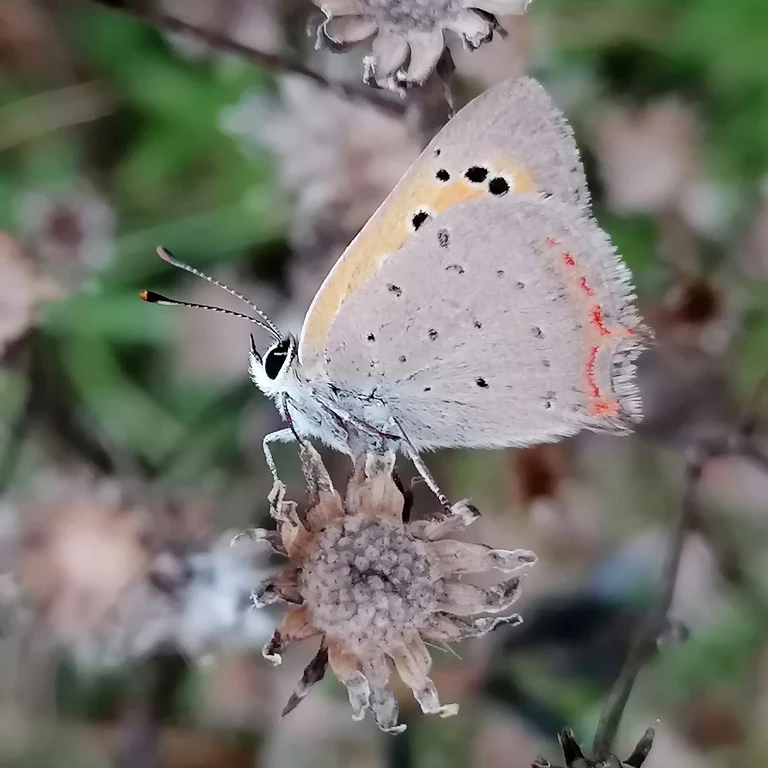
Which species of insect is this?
Lycaena phlaeas
